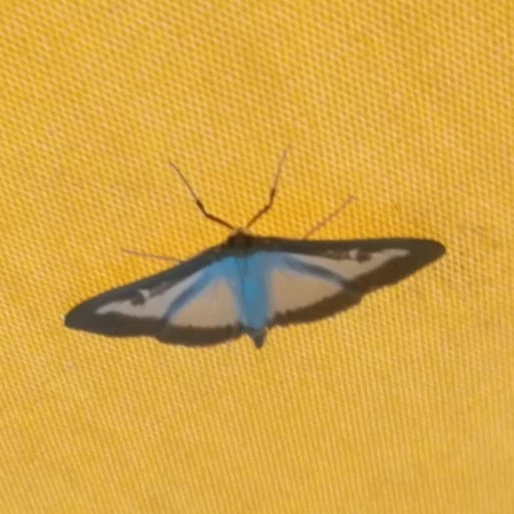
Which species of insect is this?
Cydalima perspectalis
